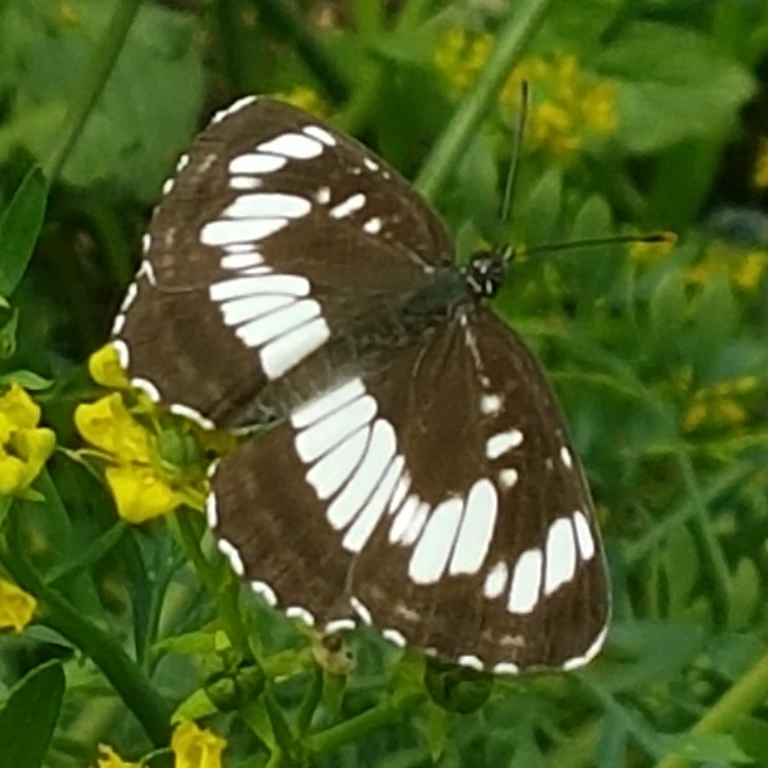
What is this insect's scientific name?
Neptis rivularis
